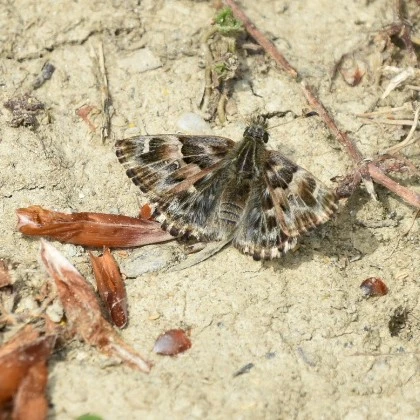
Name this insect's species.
Carcharodus alceae
